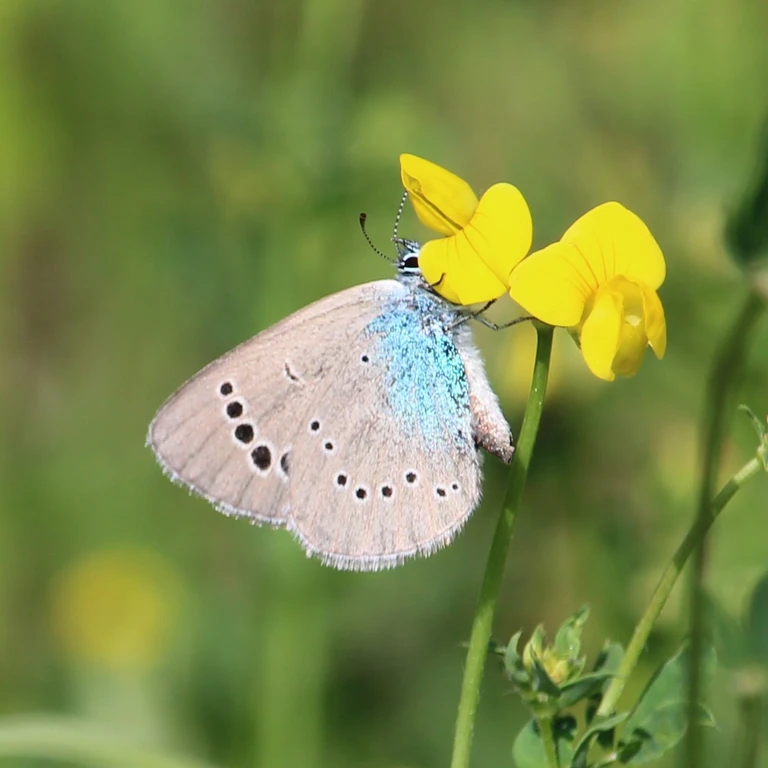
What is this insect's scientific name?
Glaucopsyche alexis
